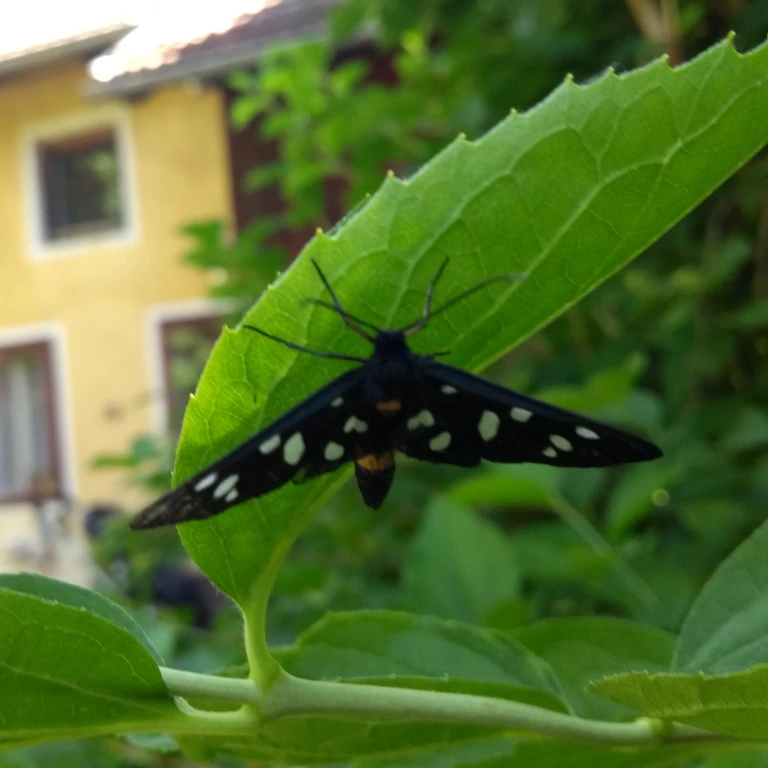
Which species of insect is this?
Amata phegea
